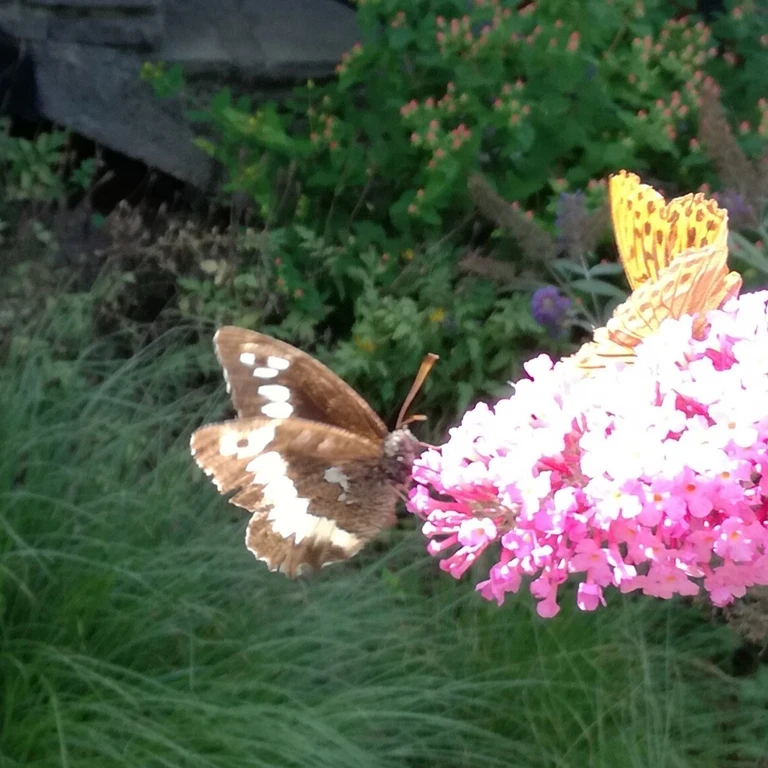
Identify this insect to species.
Brintesia circe
